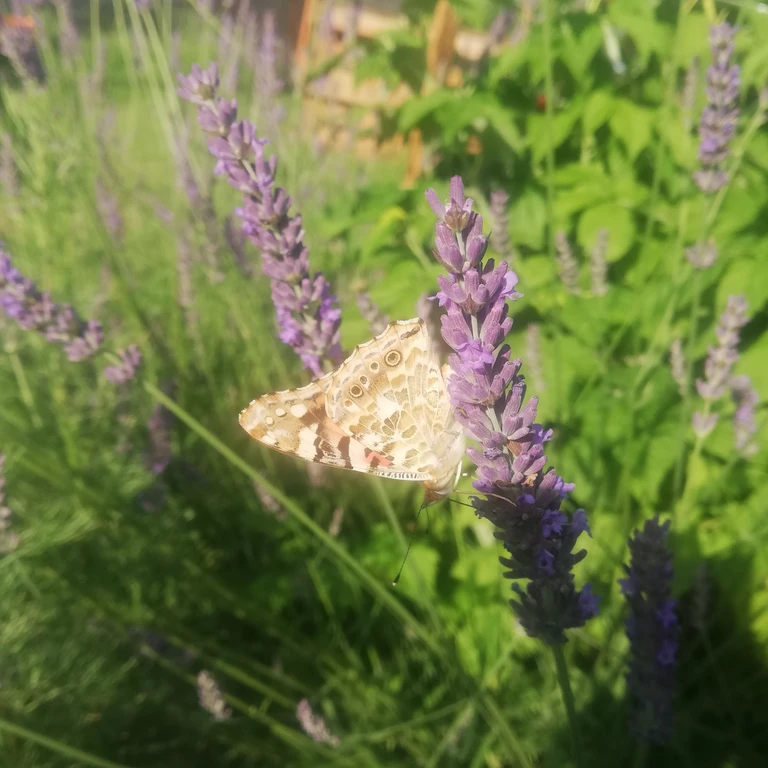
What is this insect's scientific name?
Vanessa cardui
